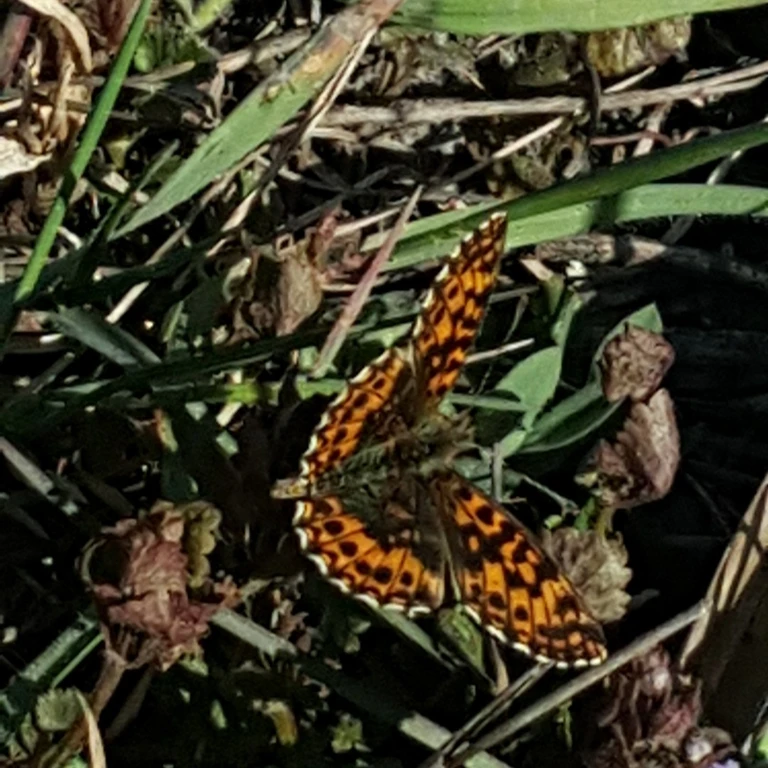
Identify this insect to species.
Boloria dia
